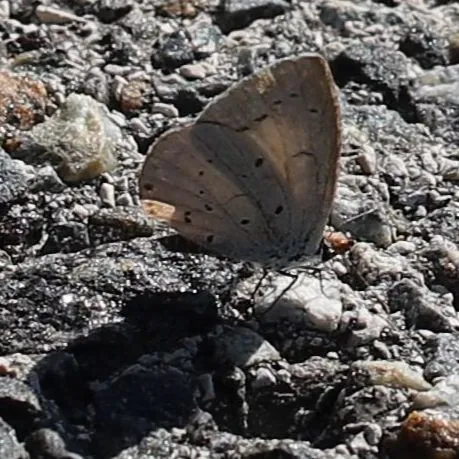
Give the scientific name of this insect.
Celastrina argiolus
